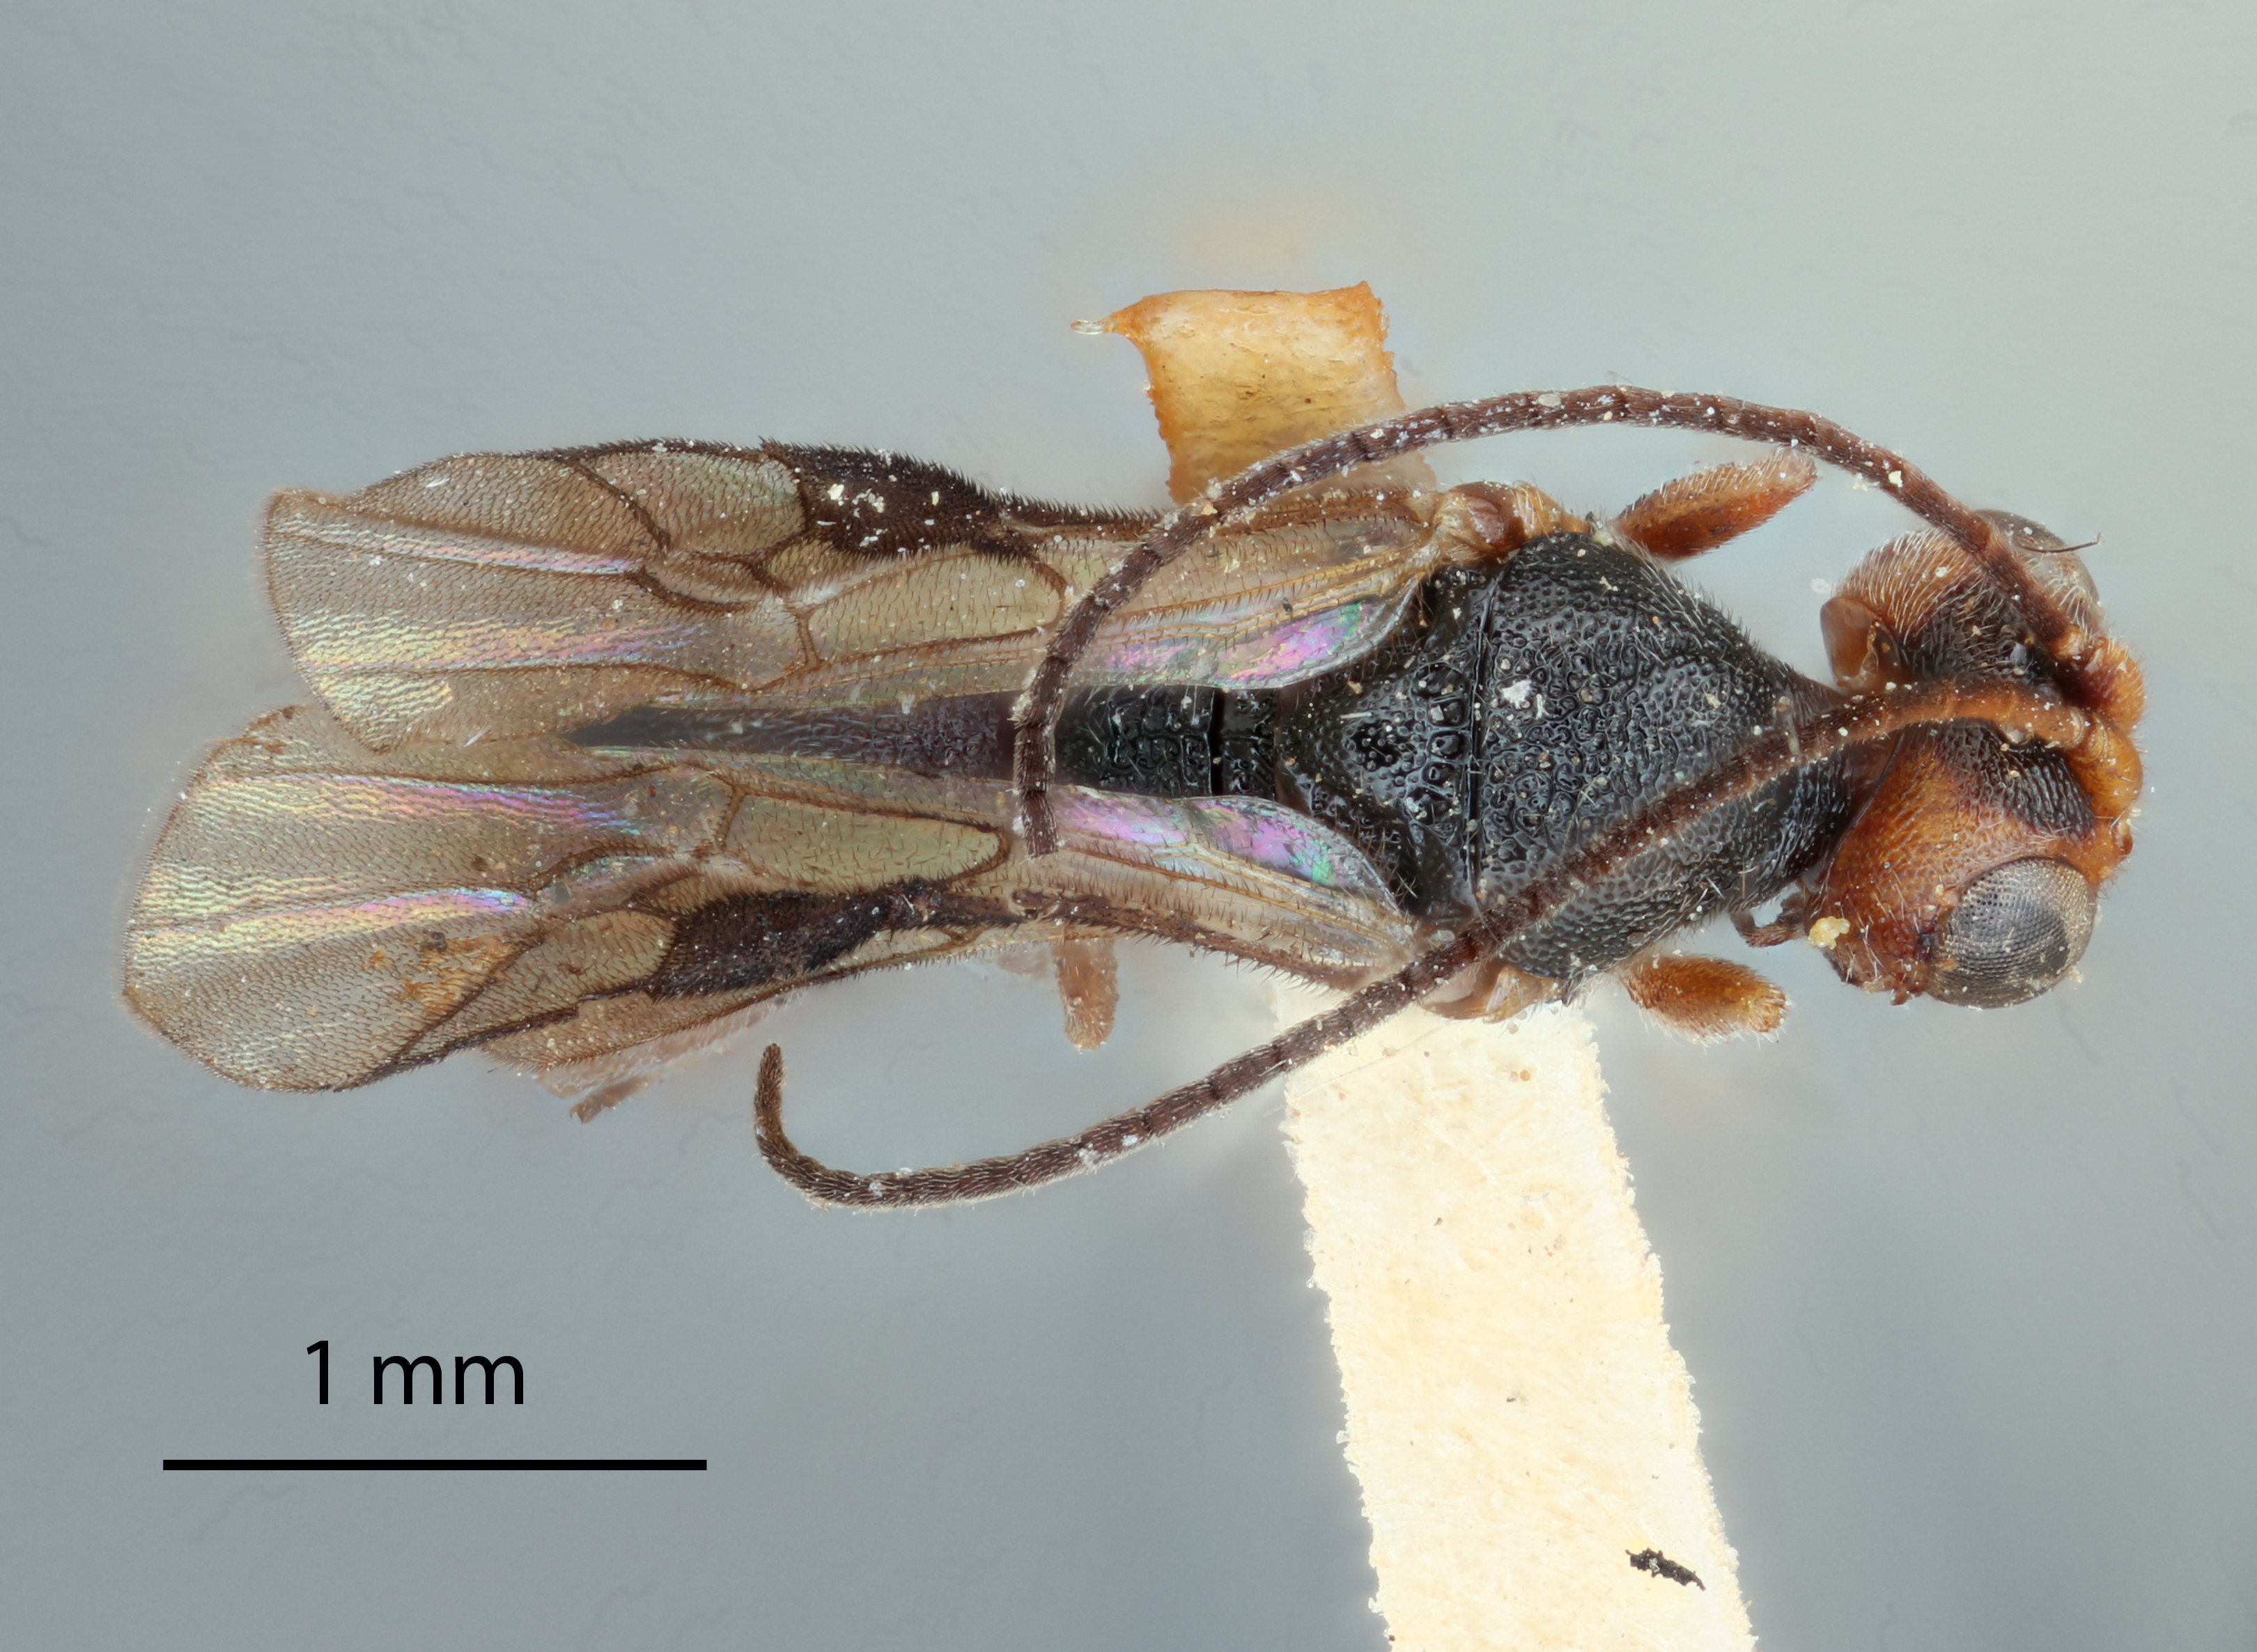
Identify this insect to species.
Ascogaster maculaticeps
